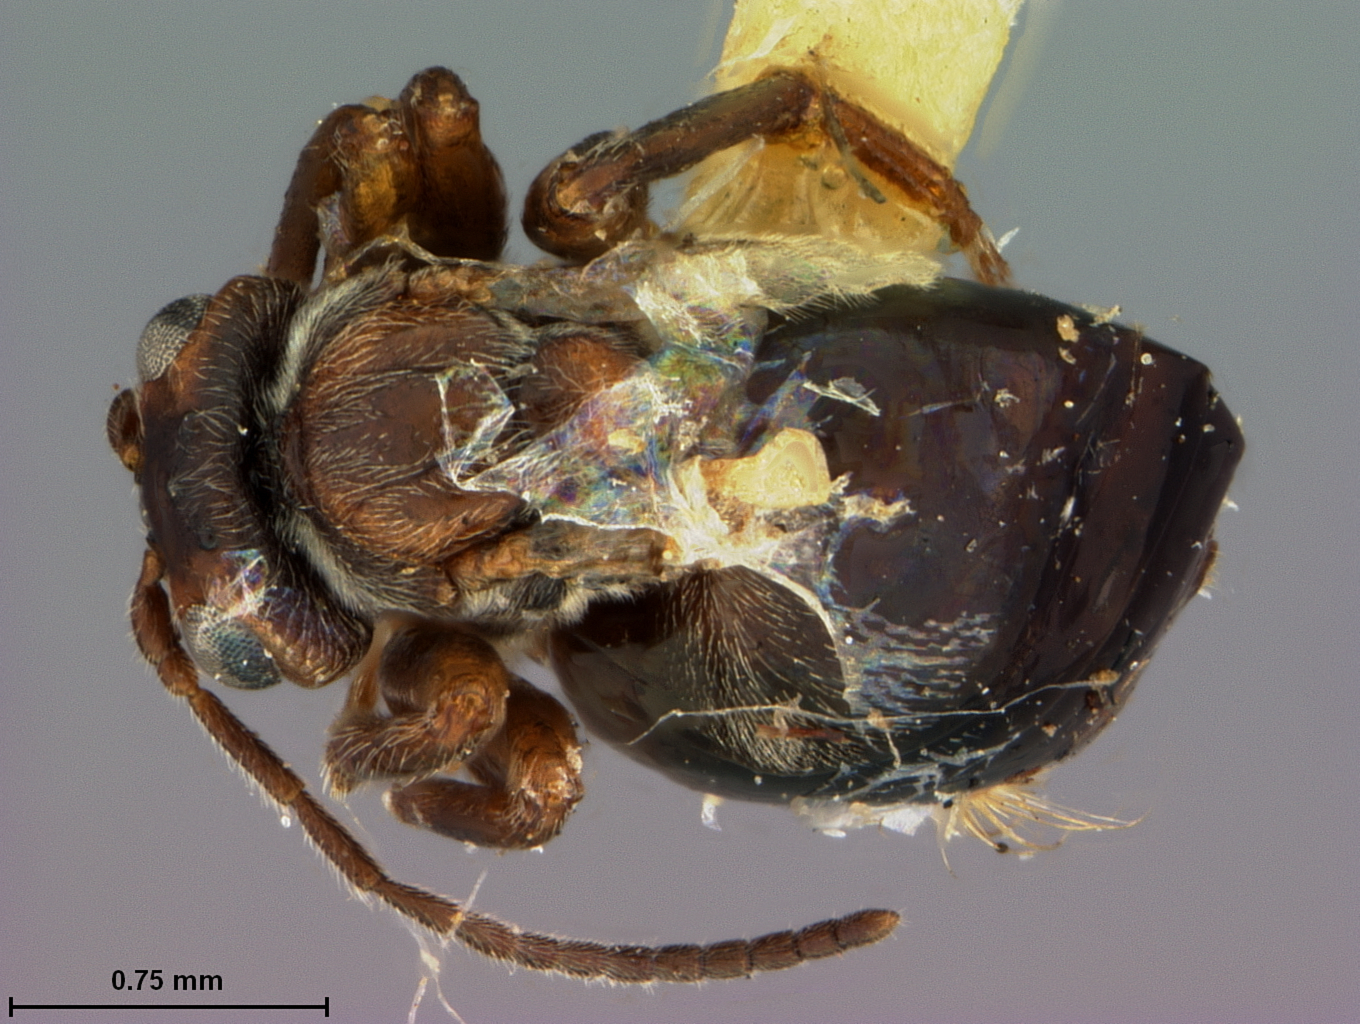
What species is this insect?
Acraspis niger
